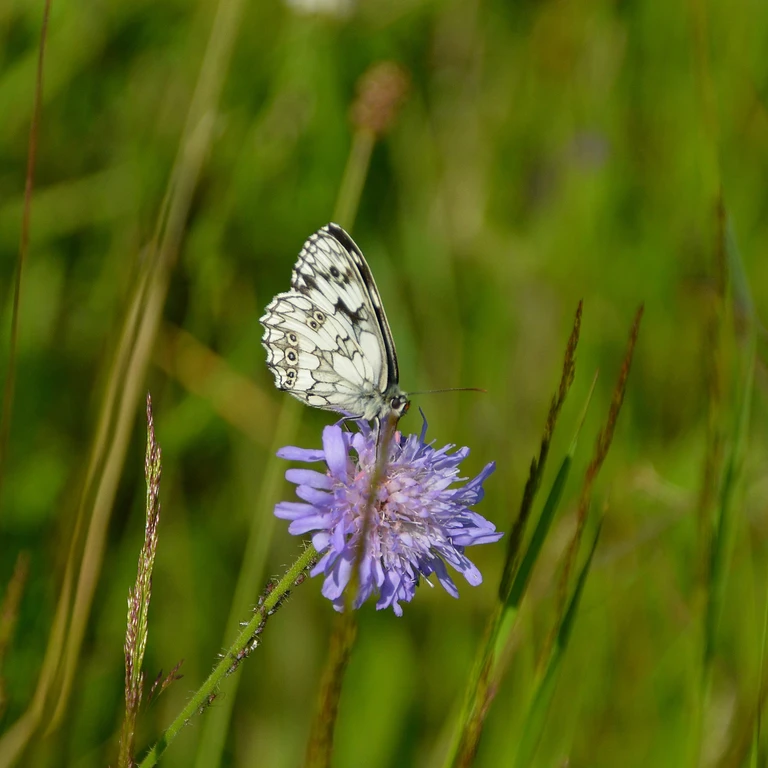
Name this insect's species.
Melanargia galathea
